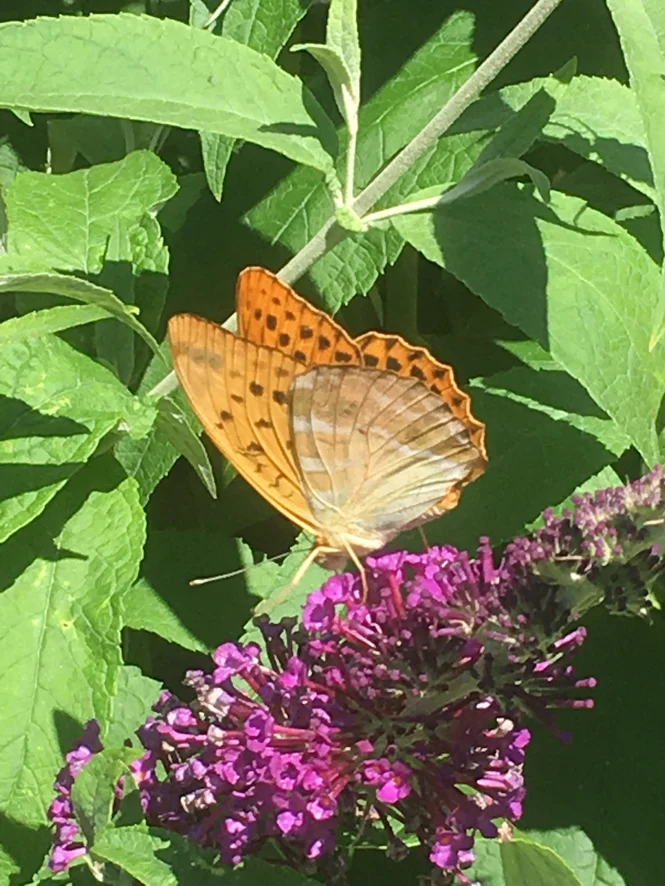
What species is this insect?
Argynnis paphia
